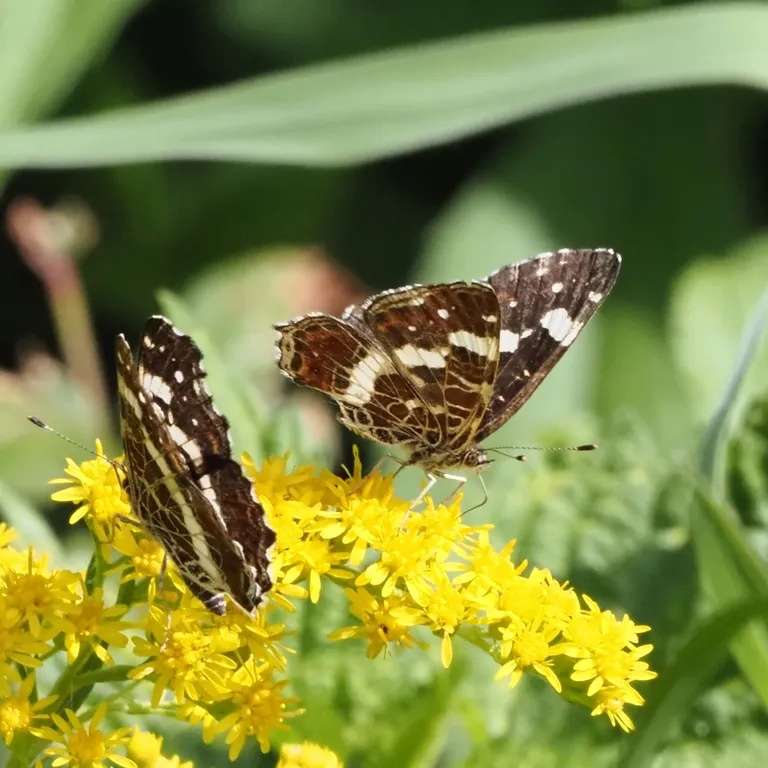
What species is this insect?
Araschnia levana
